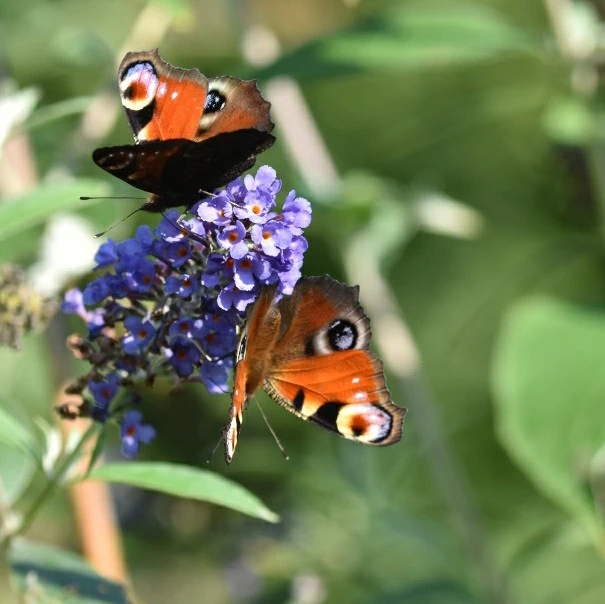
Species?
Aglais io
